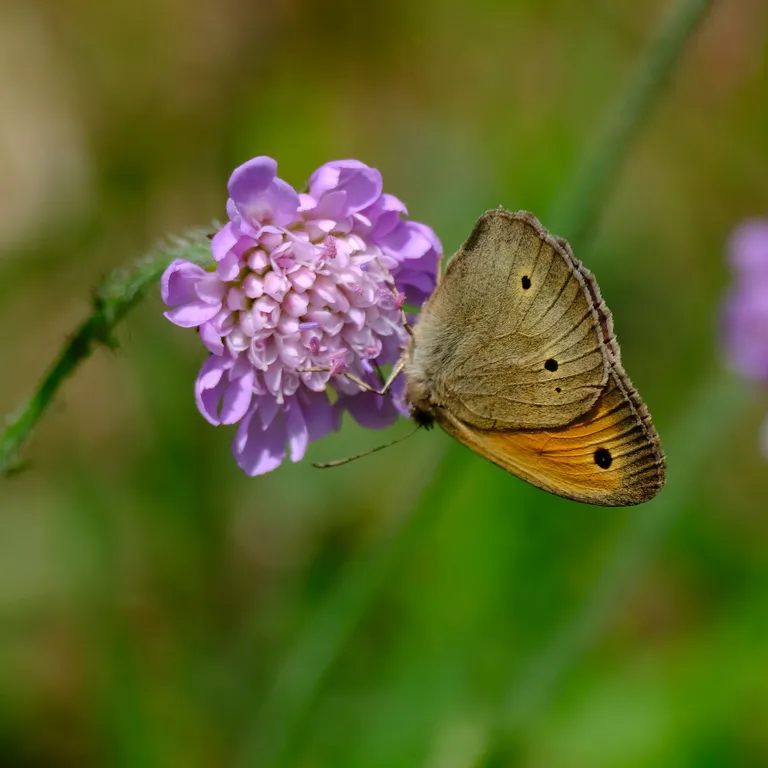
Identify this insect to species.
Maniola jurtina
